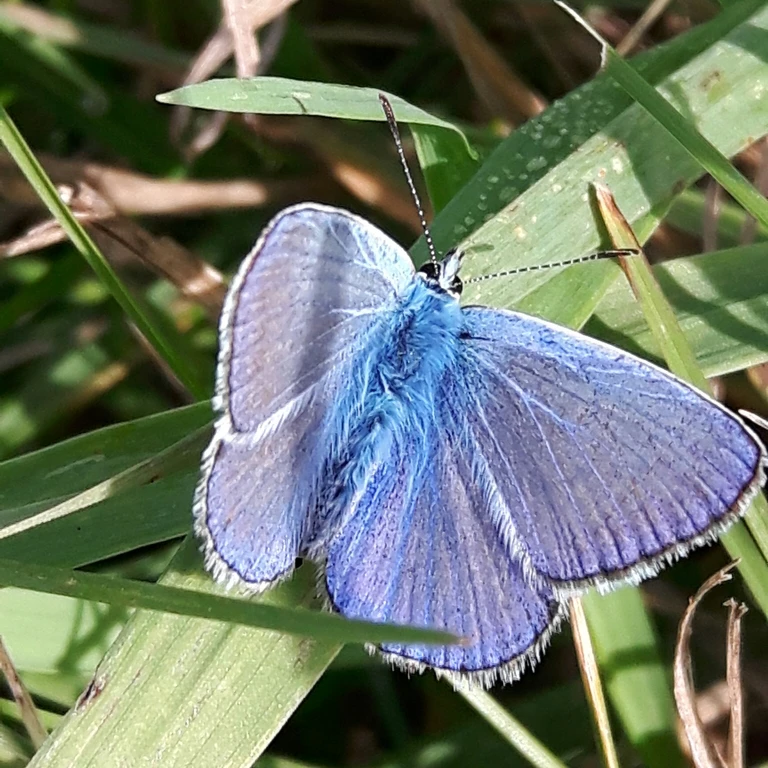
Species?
Polyommatus icarus
